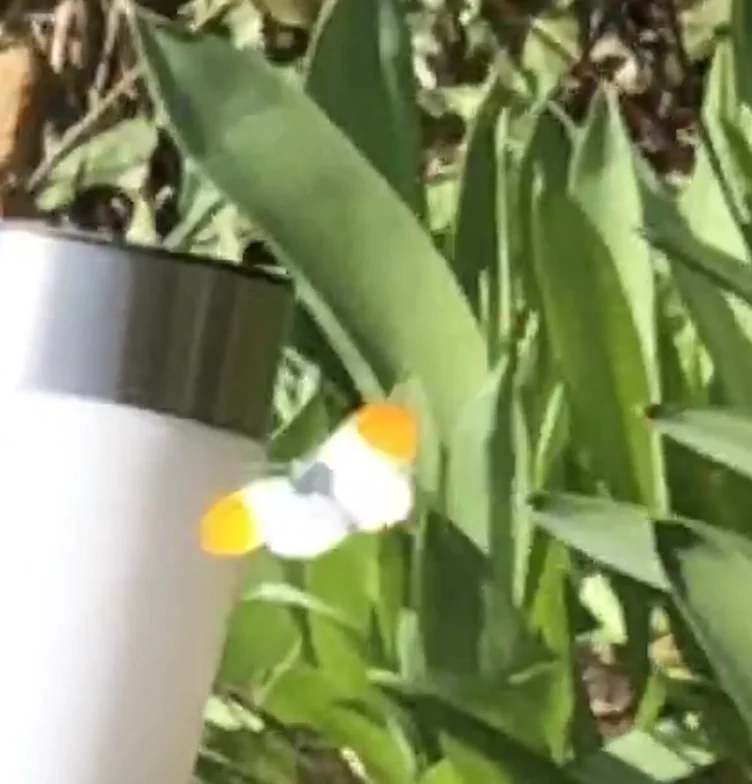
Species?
Anthocharis cardamines
